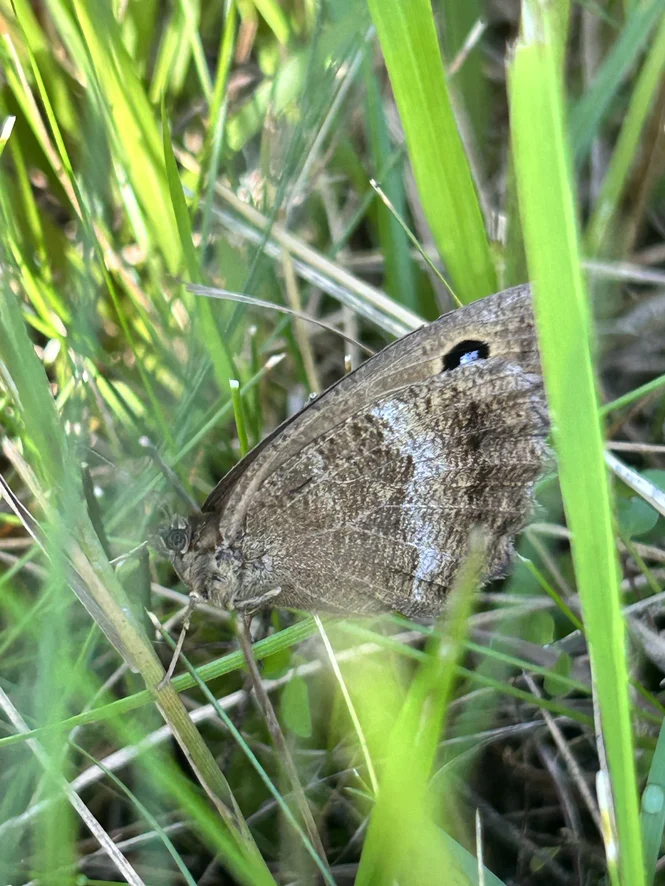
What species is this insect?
Minois dryas
